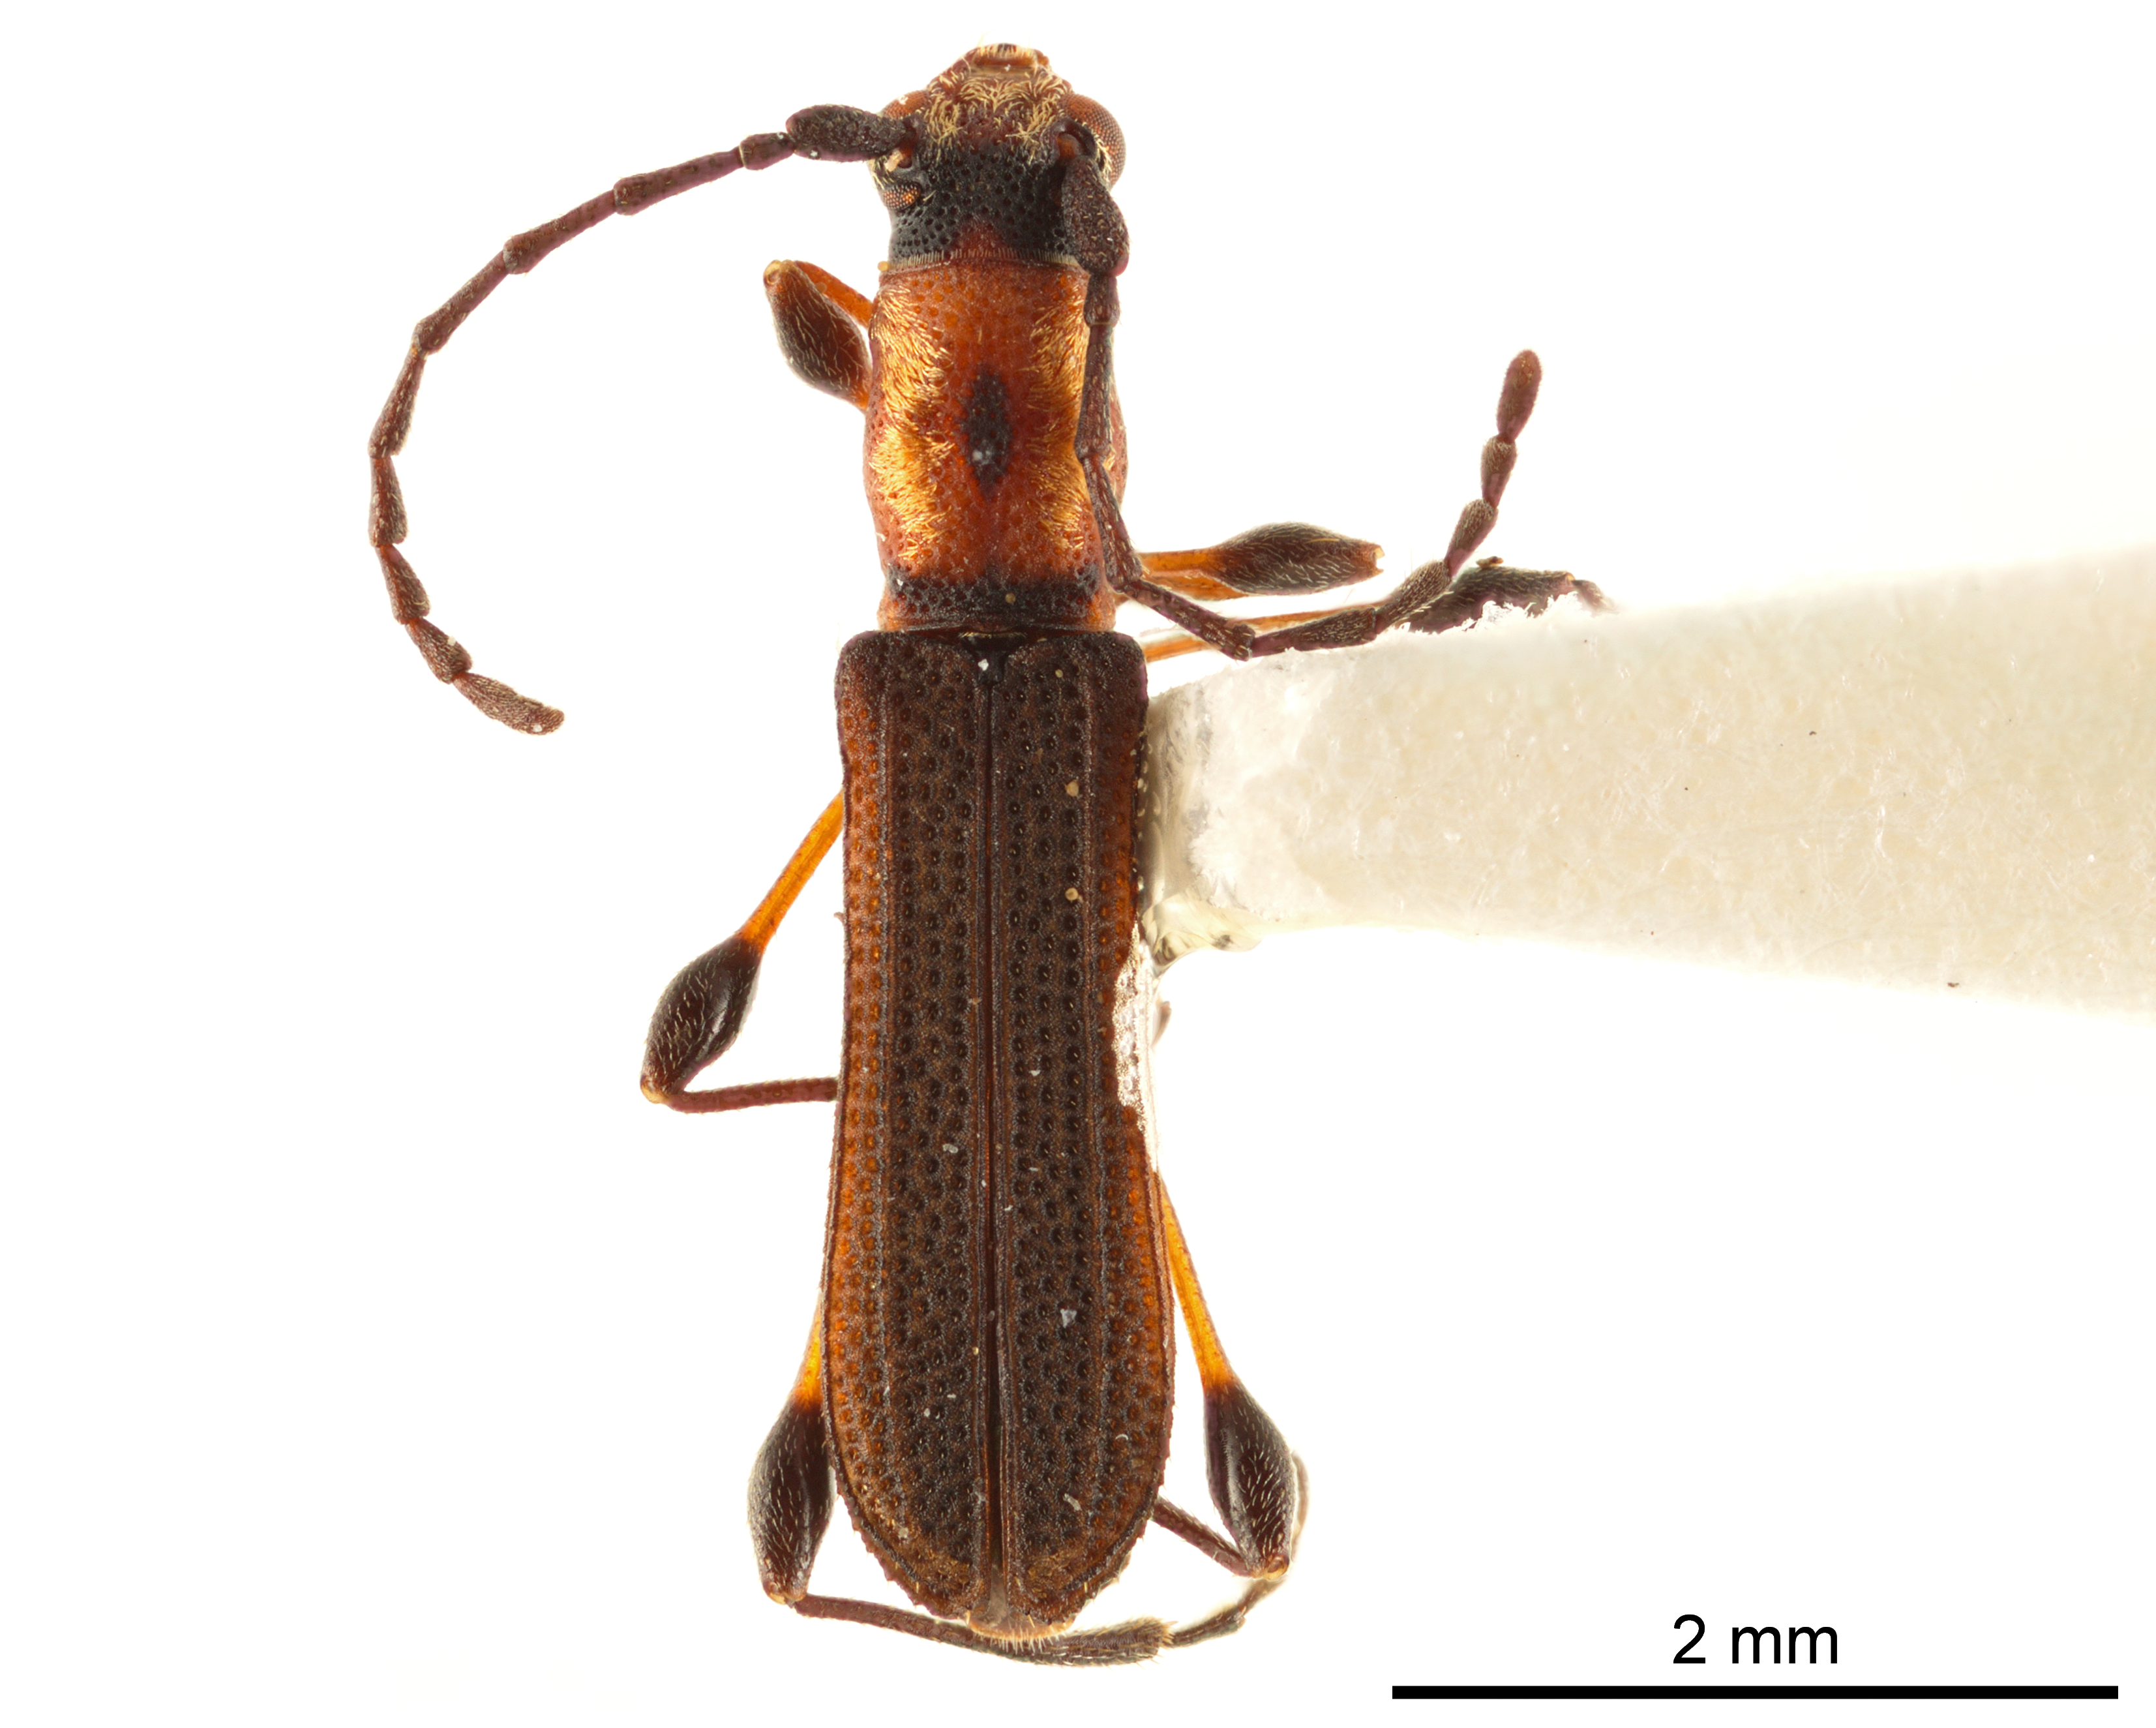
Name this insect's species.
Dihammaphora aurovittata
